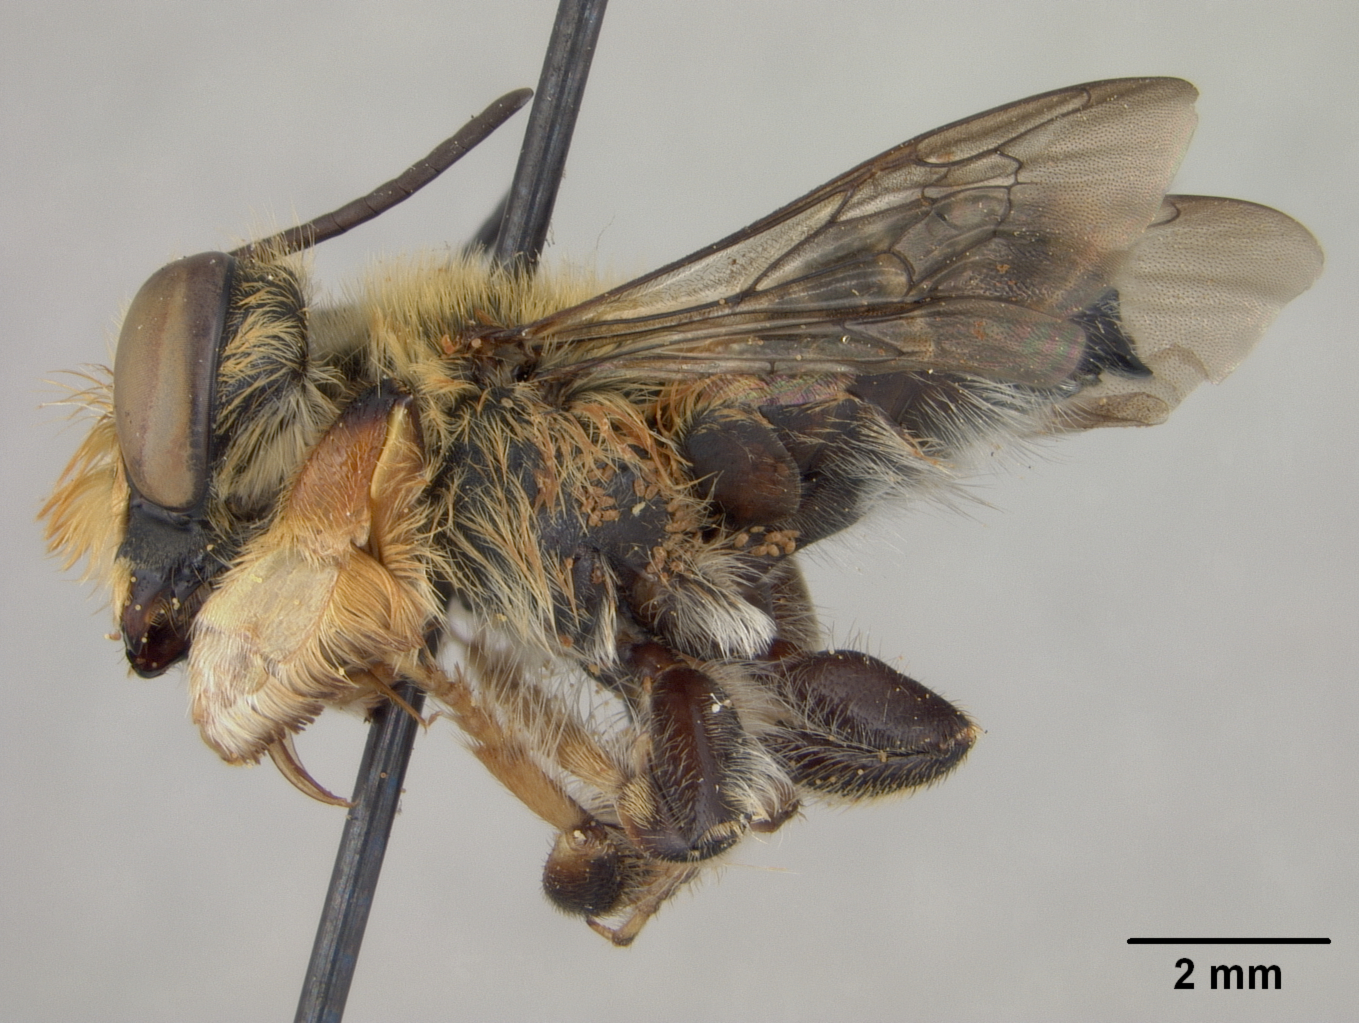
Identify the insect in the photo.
Megachile barbadensis
